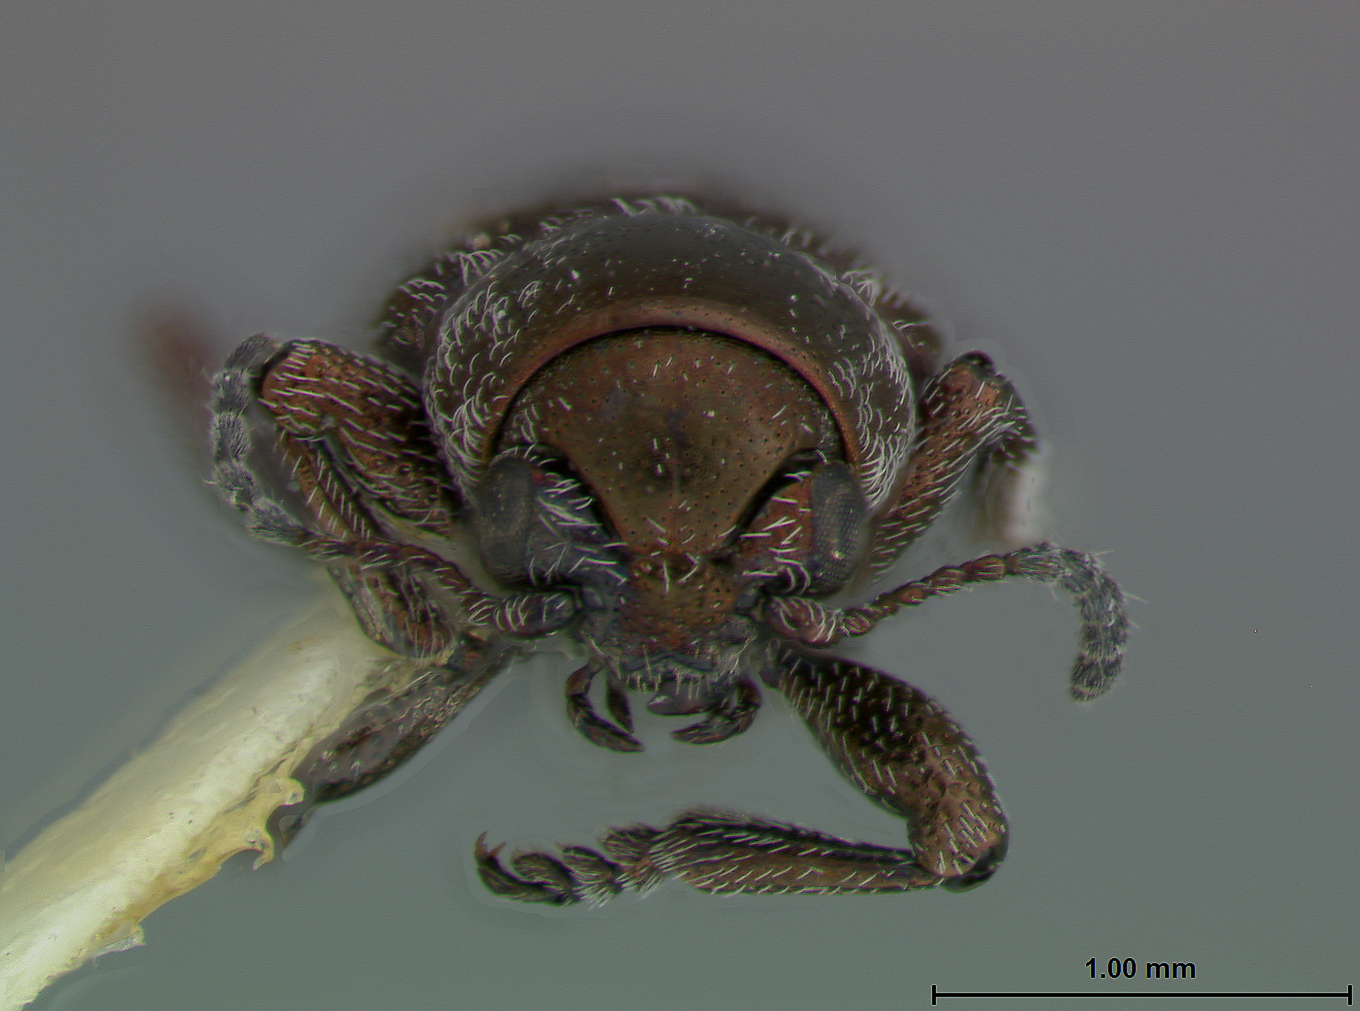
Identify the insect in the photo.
Graphops tenuis
